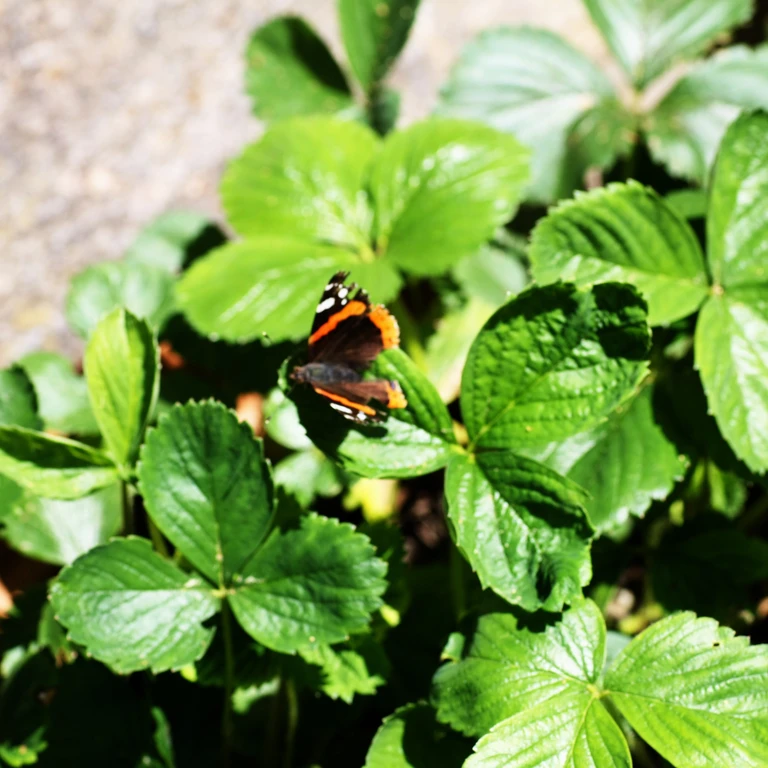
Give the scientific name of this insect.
Vanessa atalanta
